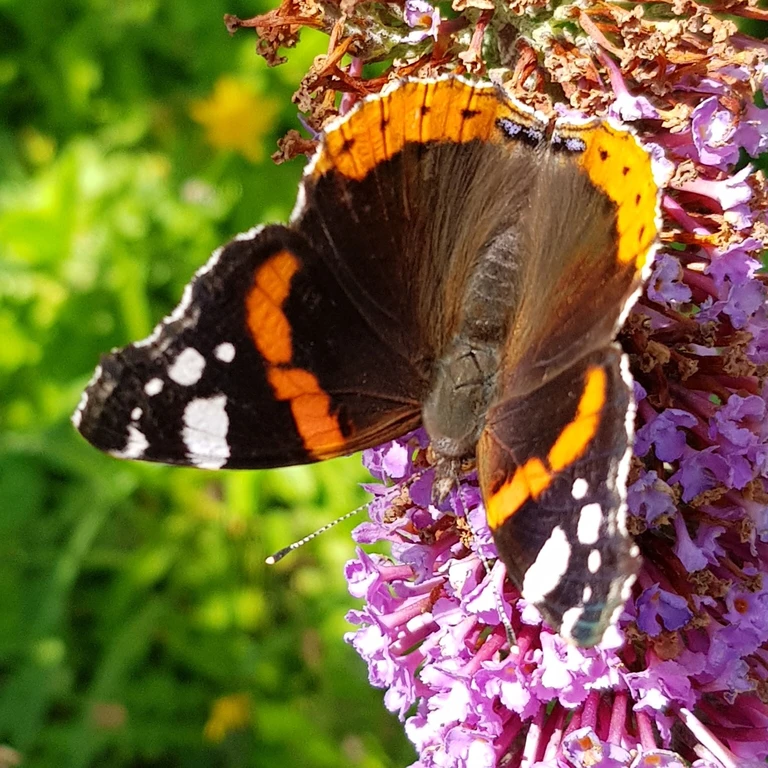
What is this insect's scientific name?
Vanessa atalanta
